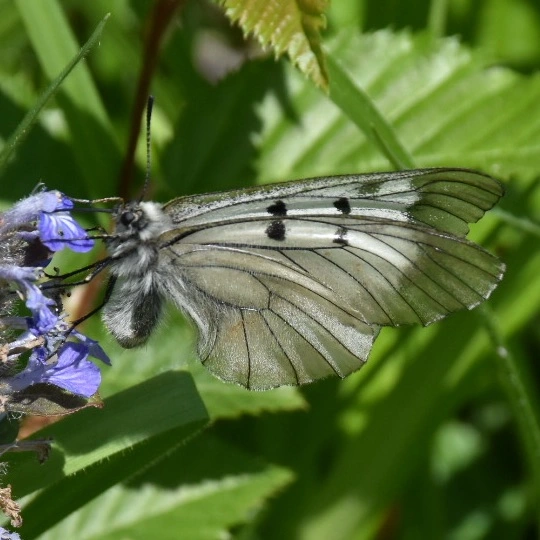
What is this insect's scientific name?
Parnassius mnemosyne
